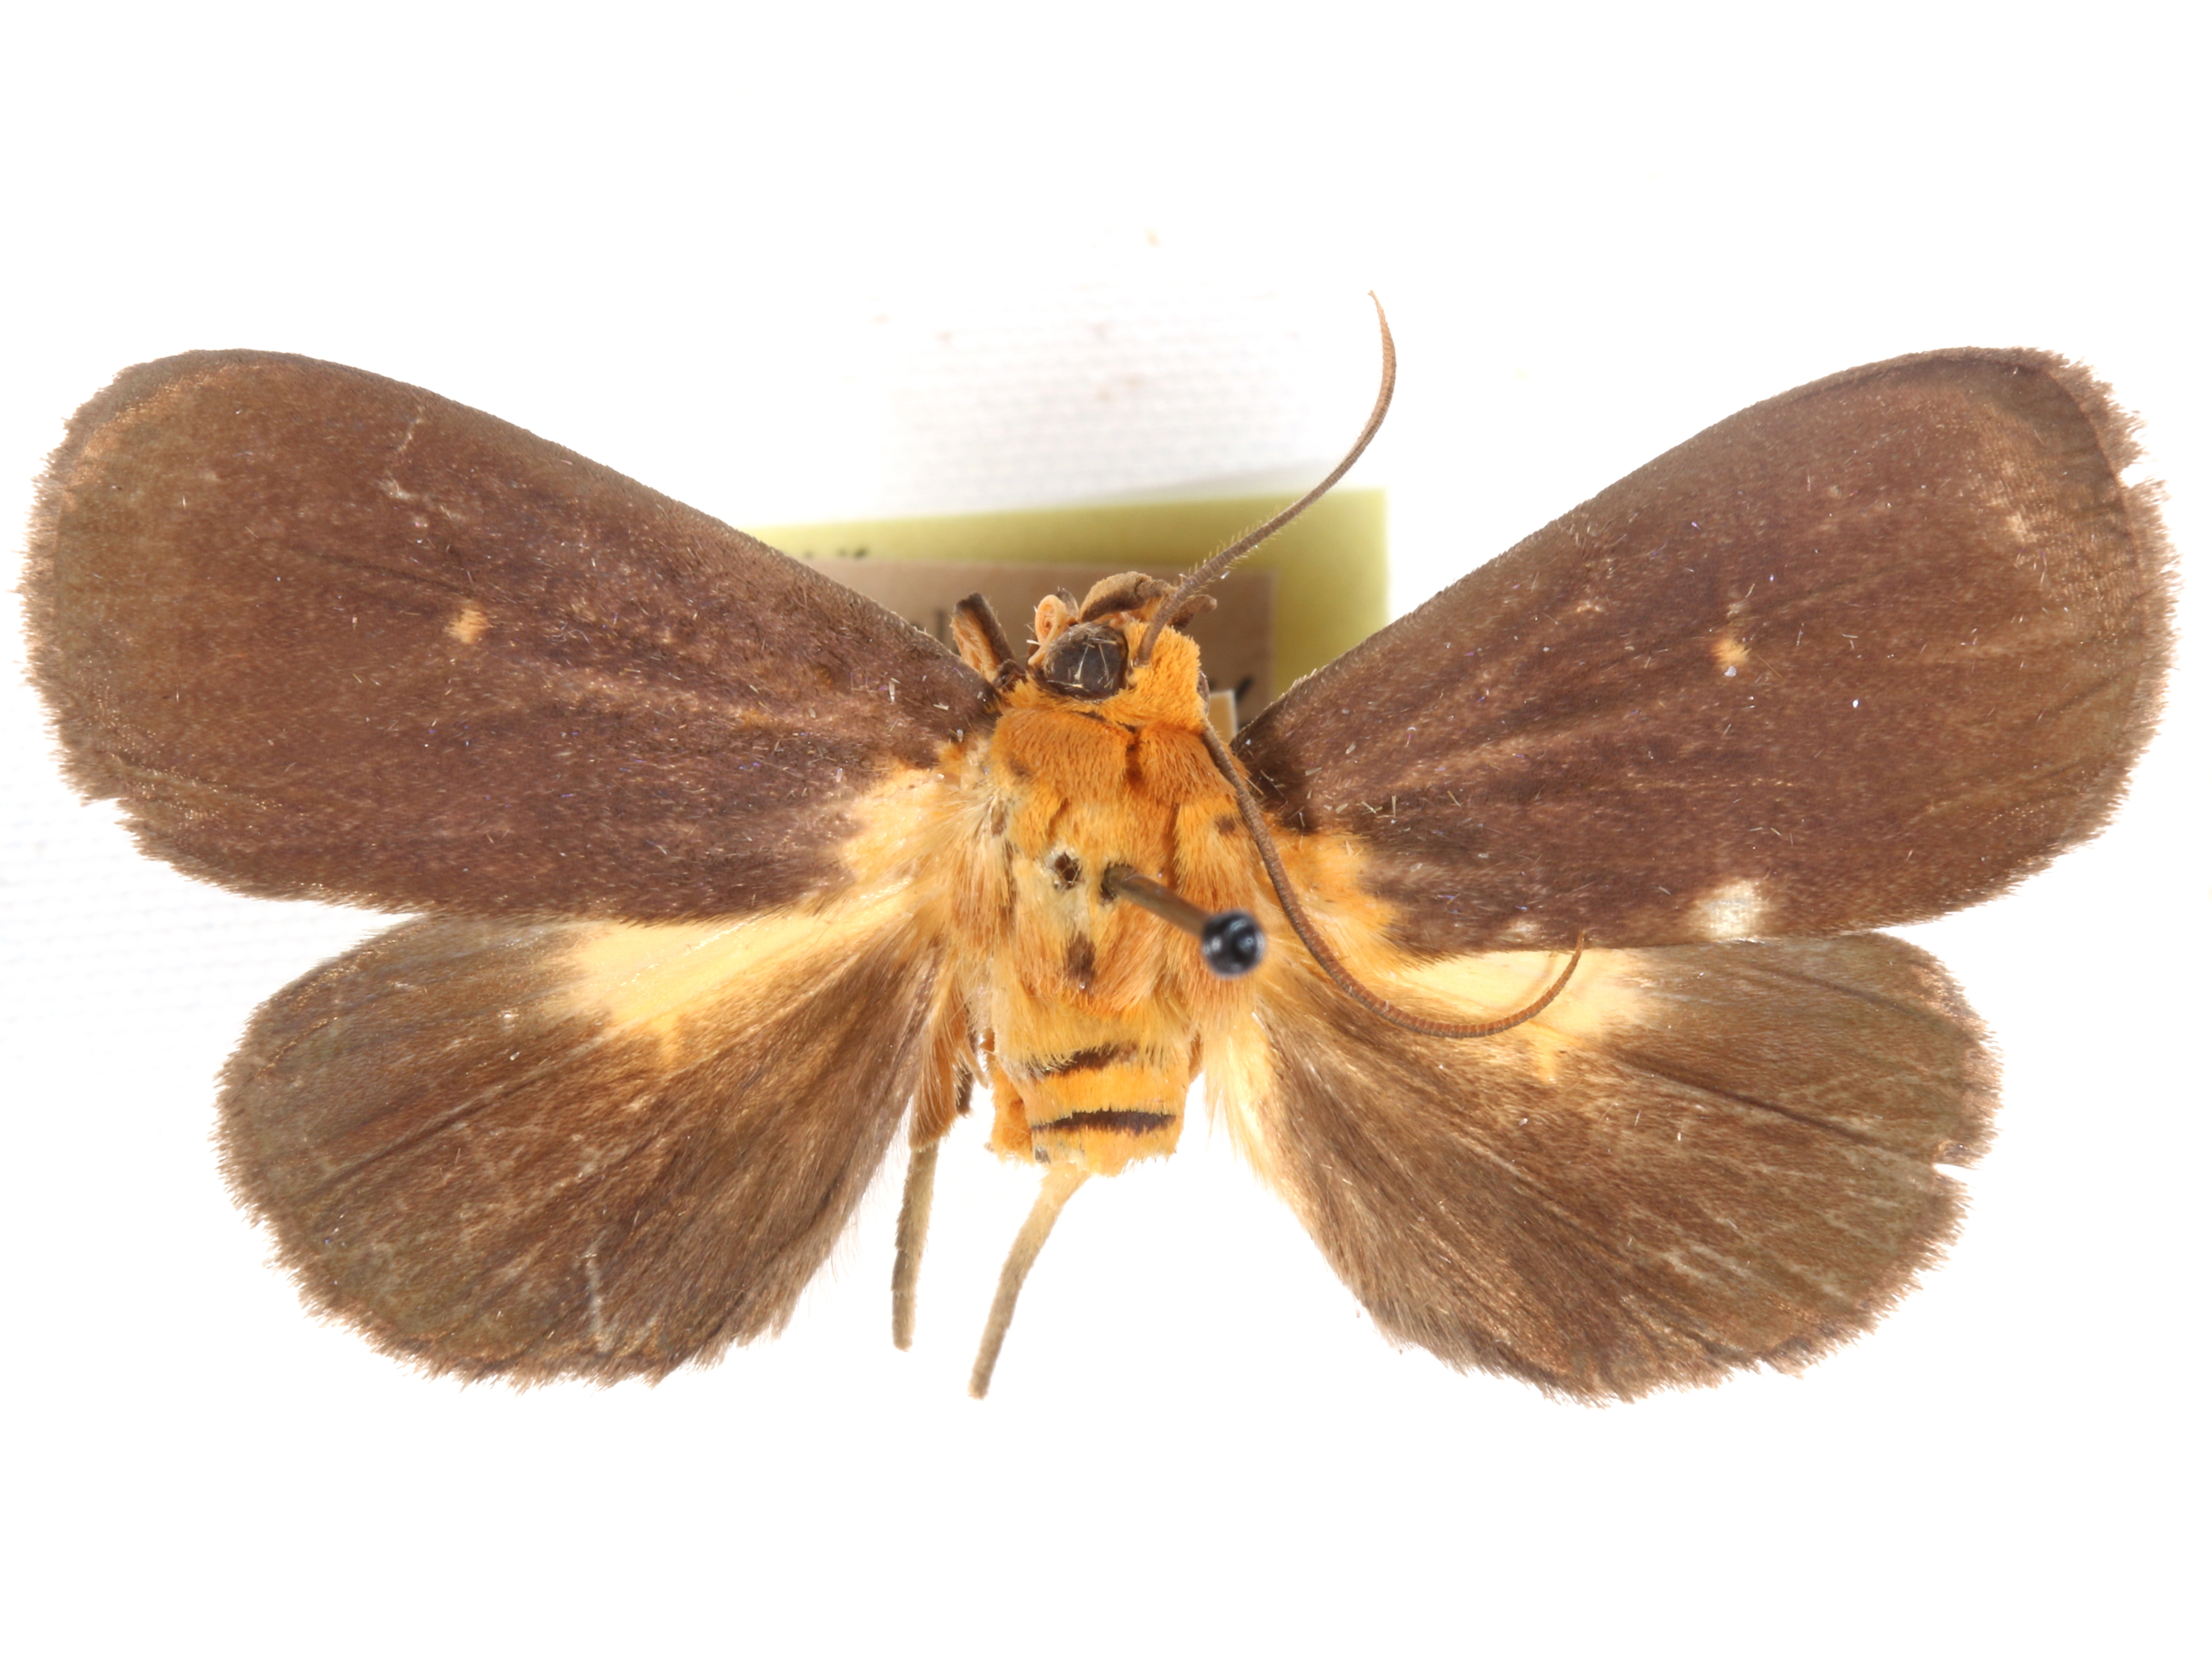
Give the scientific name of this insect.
Asota spadix
